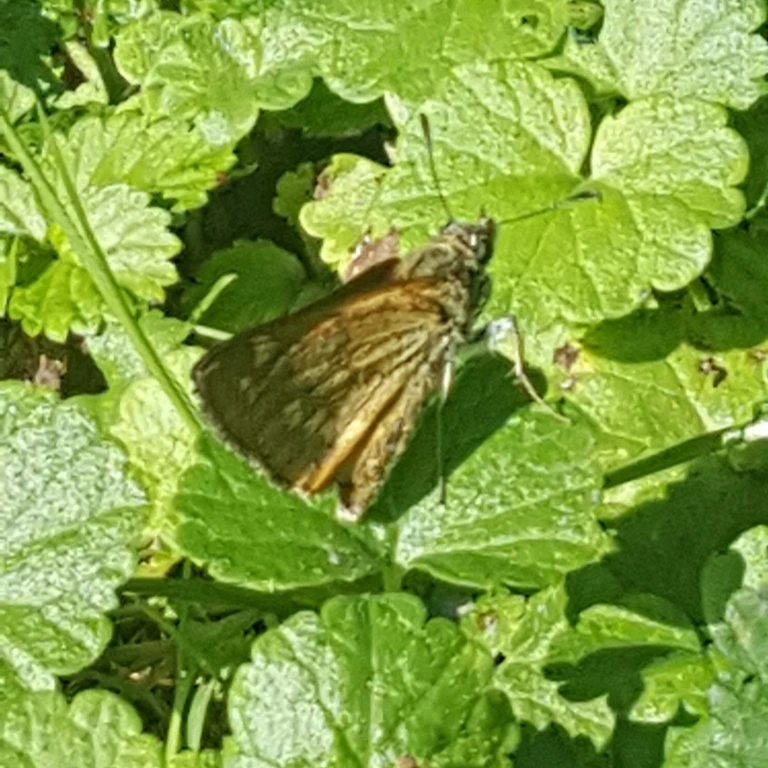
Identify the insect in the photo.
Ochlodes sylvanus (also Ochlodes venata)
